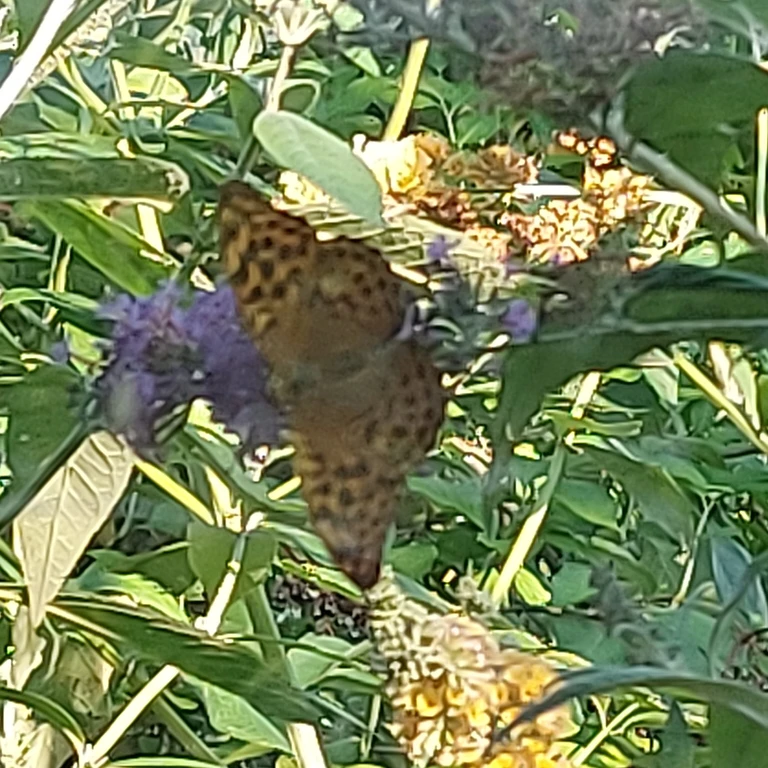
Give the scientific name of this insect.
Argynnis paphia
